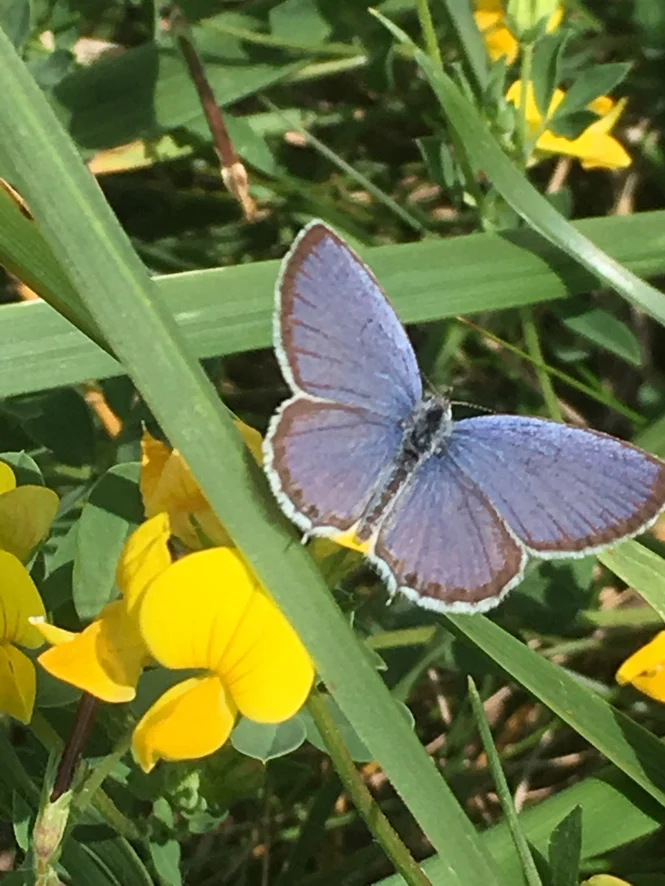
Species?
Cupido argiades (also Elkalyce argiades)
